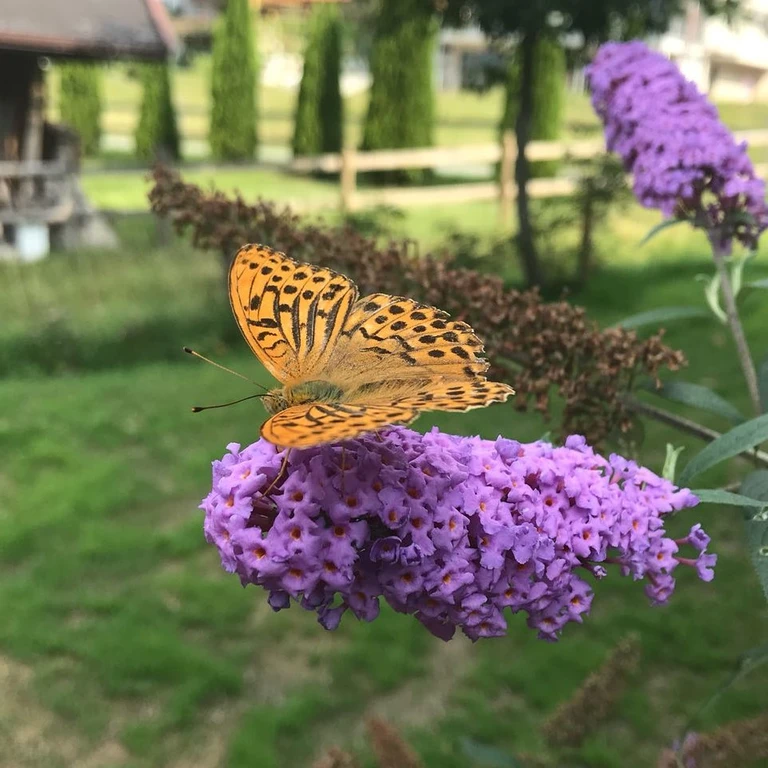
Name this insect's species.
Argynnis paphia
